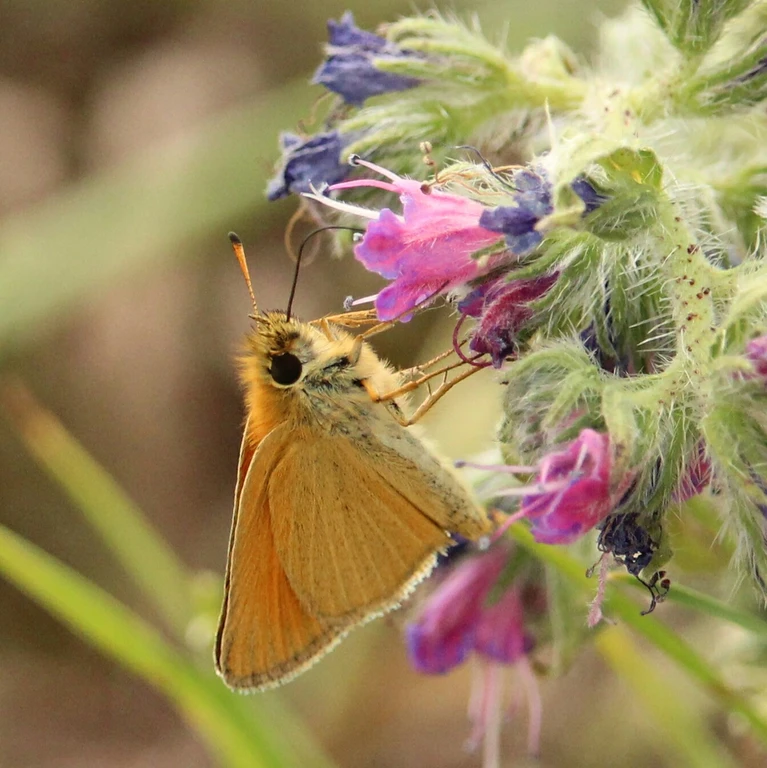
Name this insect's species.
Thymelicus lineola
